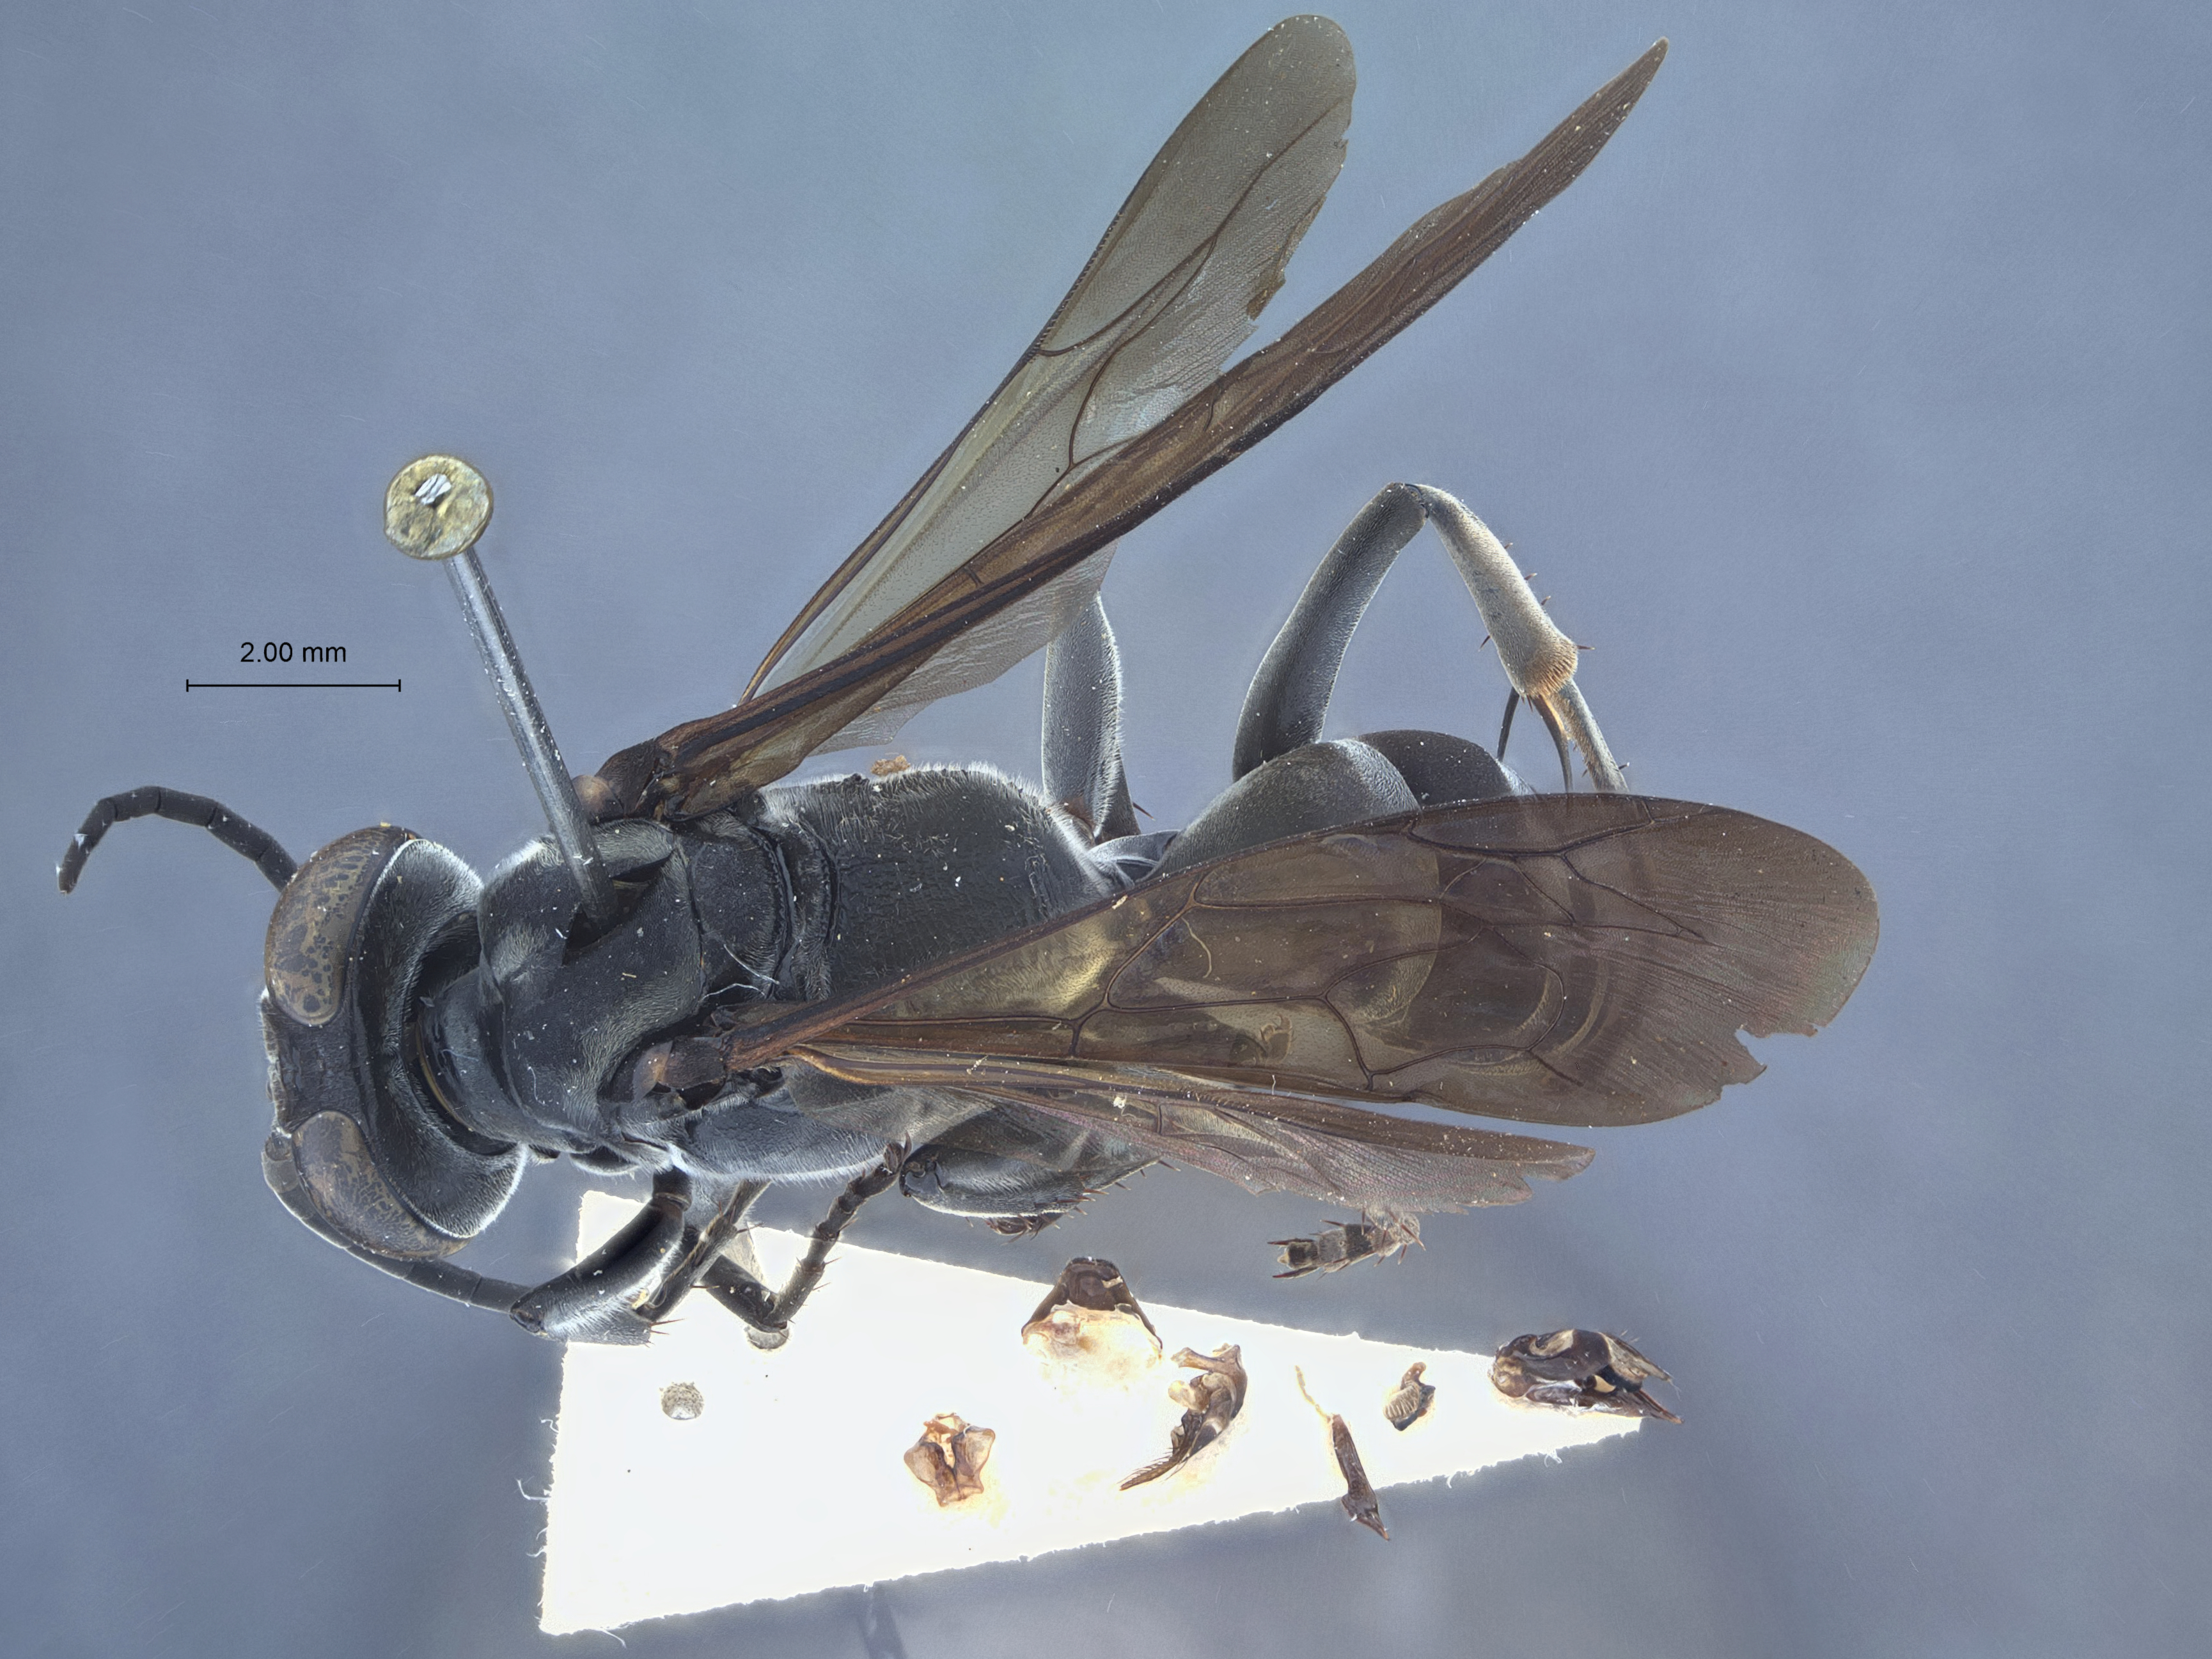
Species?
Liris fuscata
